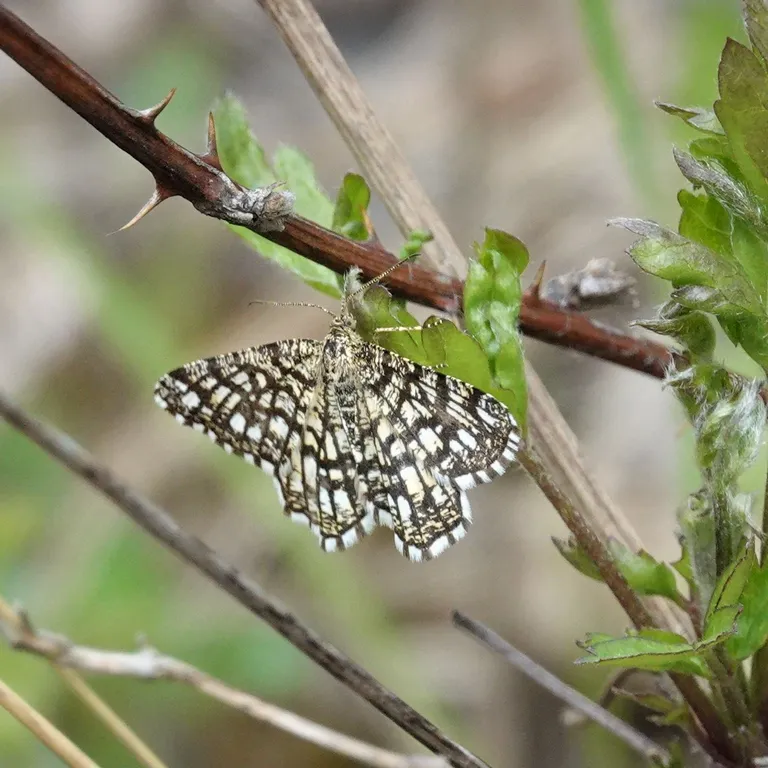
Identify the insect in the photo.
Chiasmia clathrata
